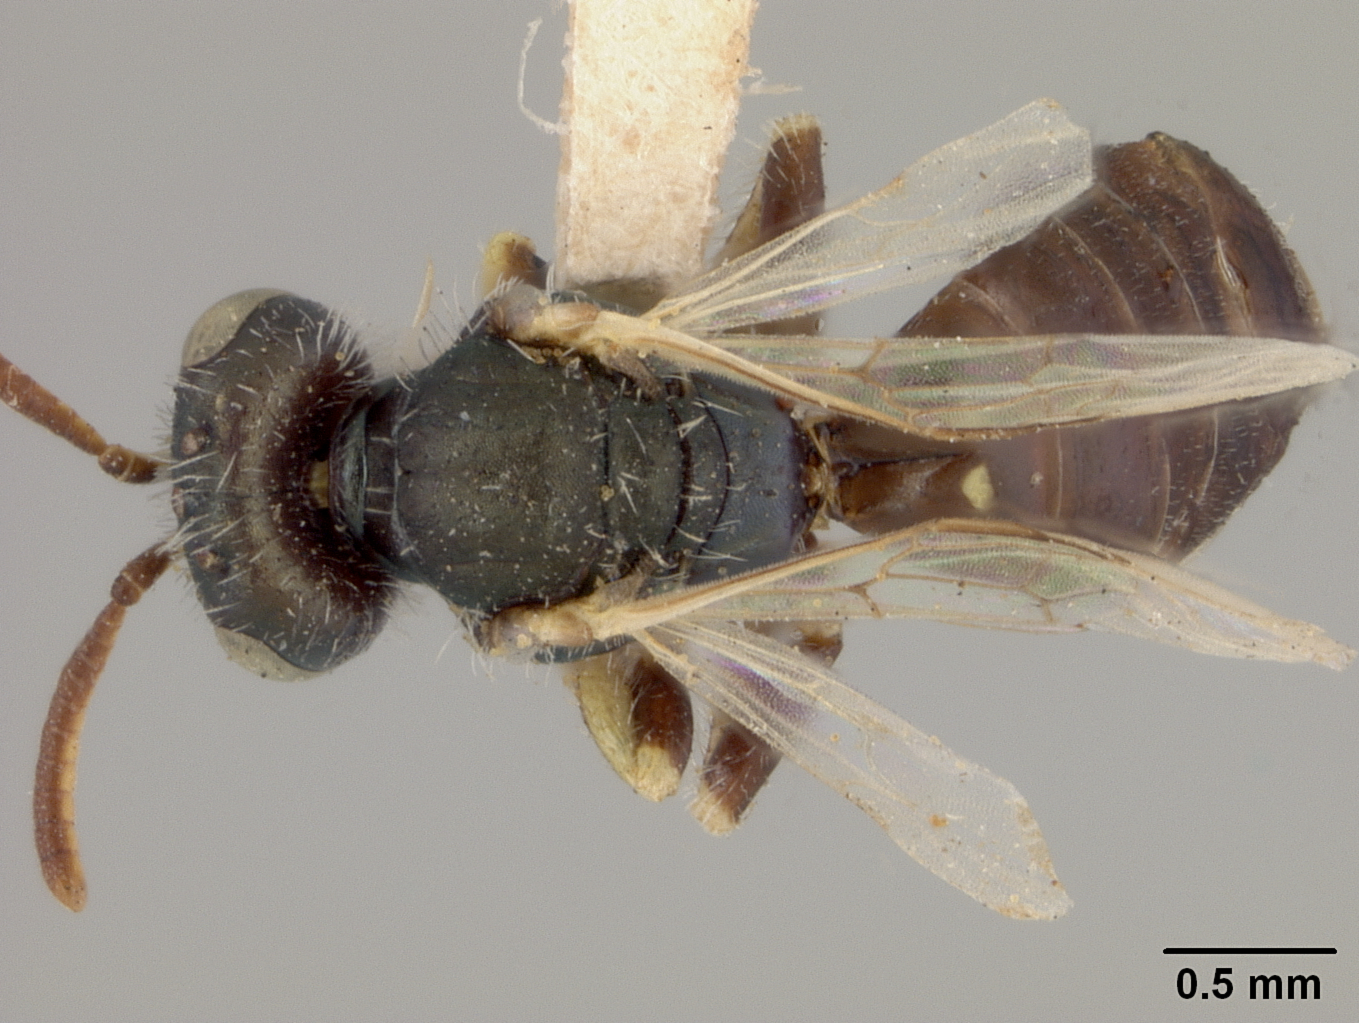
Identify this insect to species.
Perdita atriventris
